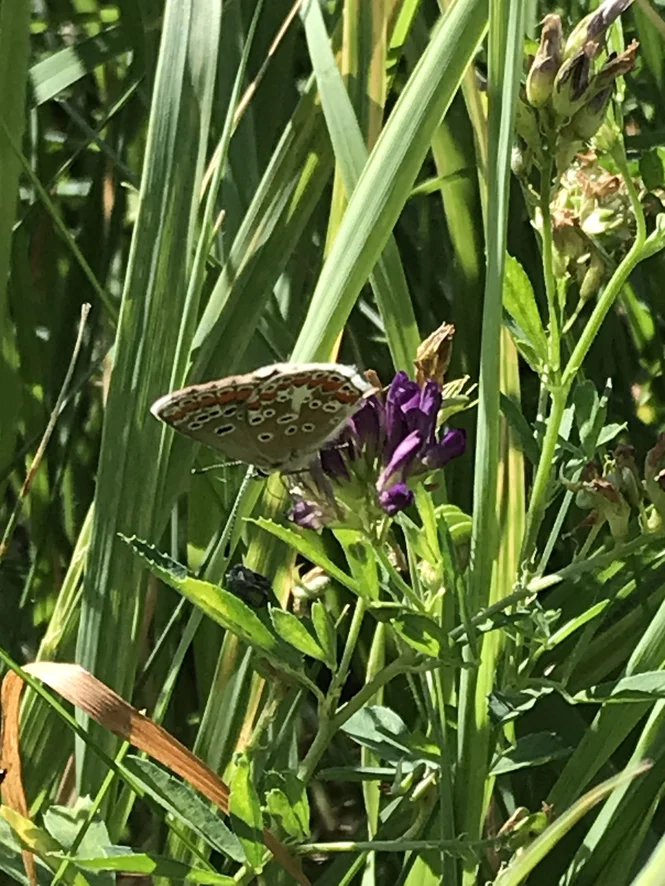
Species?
Aricia agestis/artaxerxes
